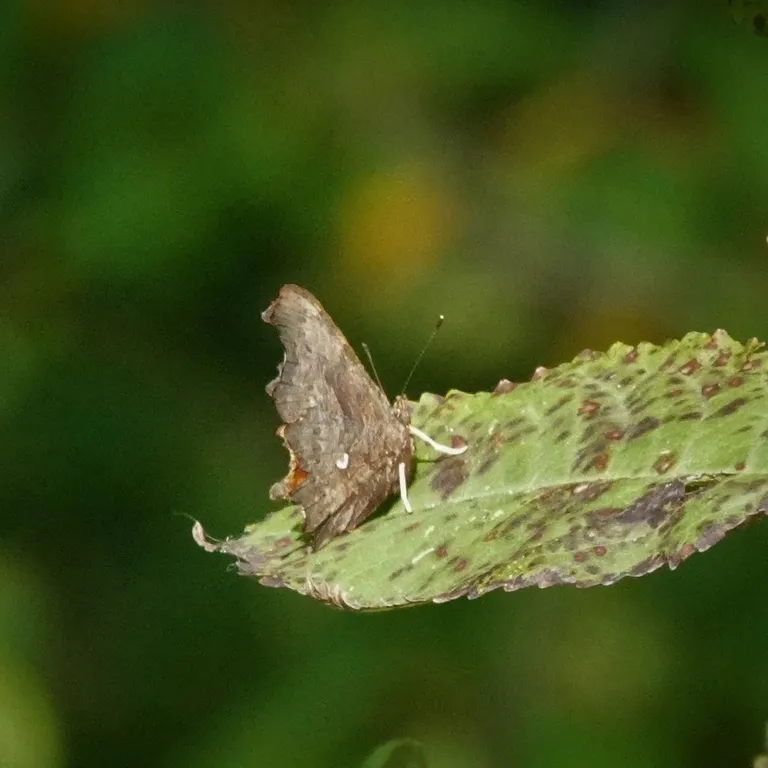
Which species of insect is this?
Polygonia c-album
